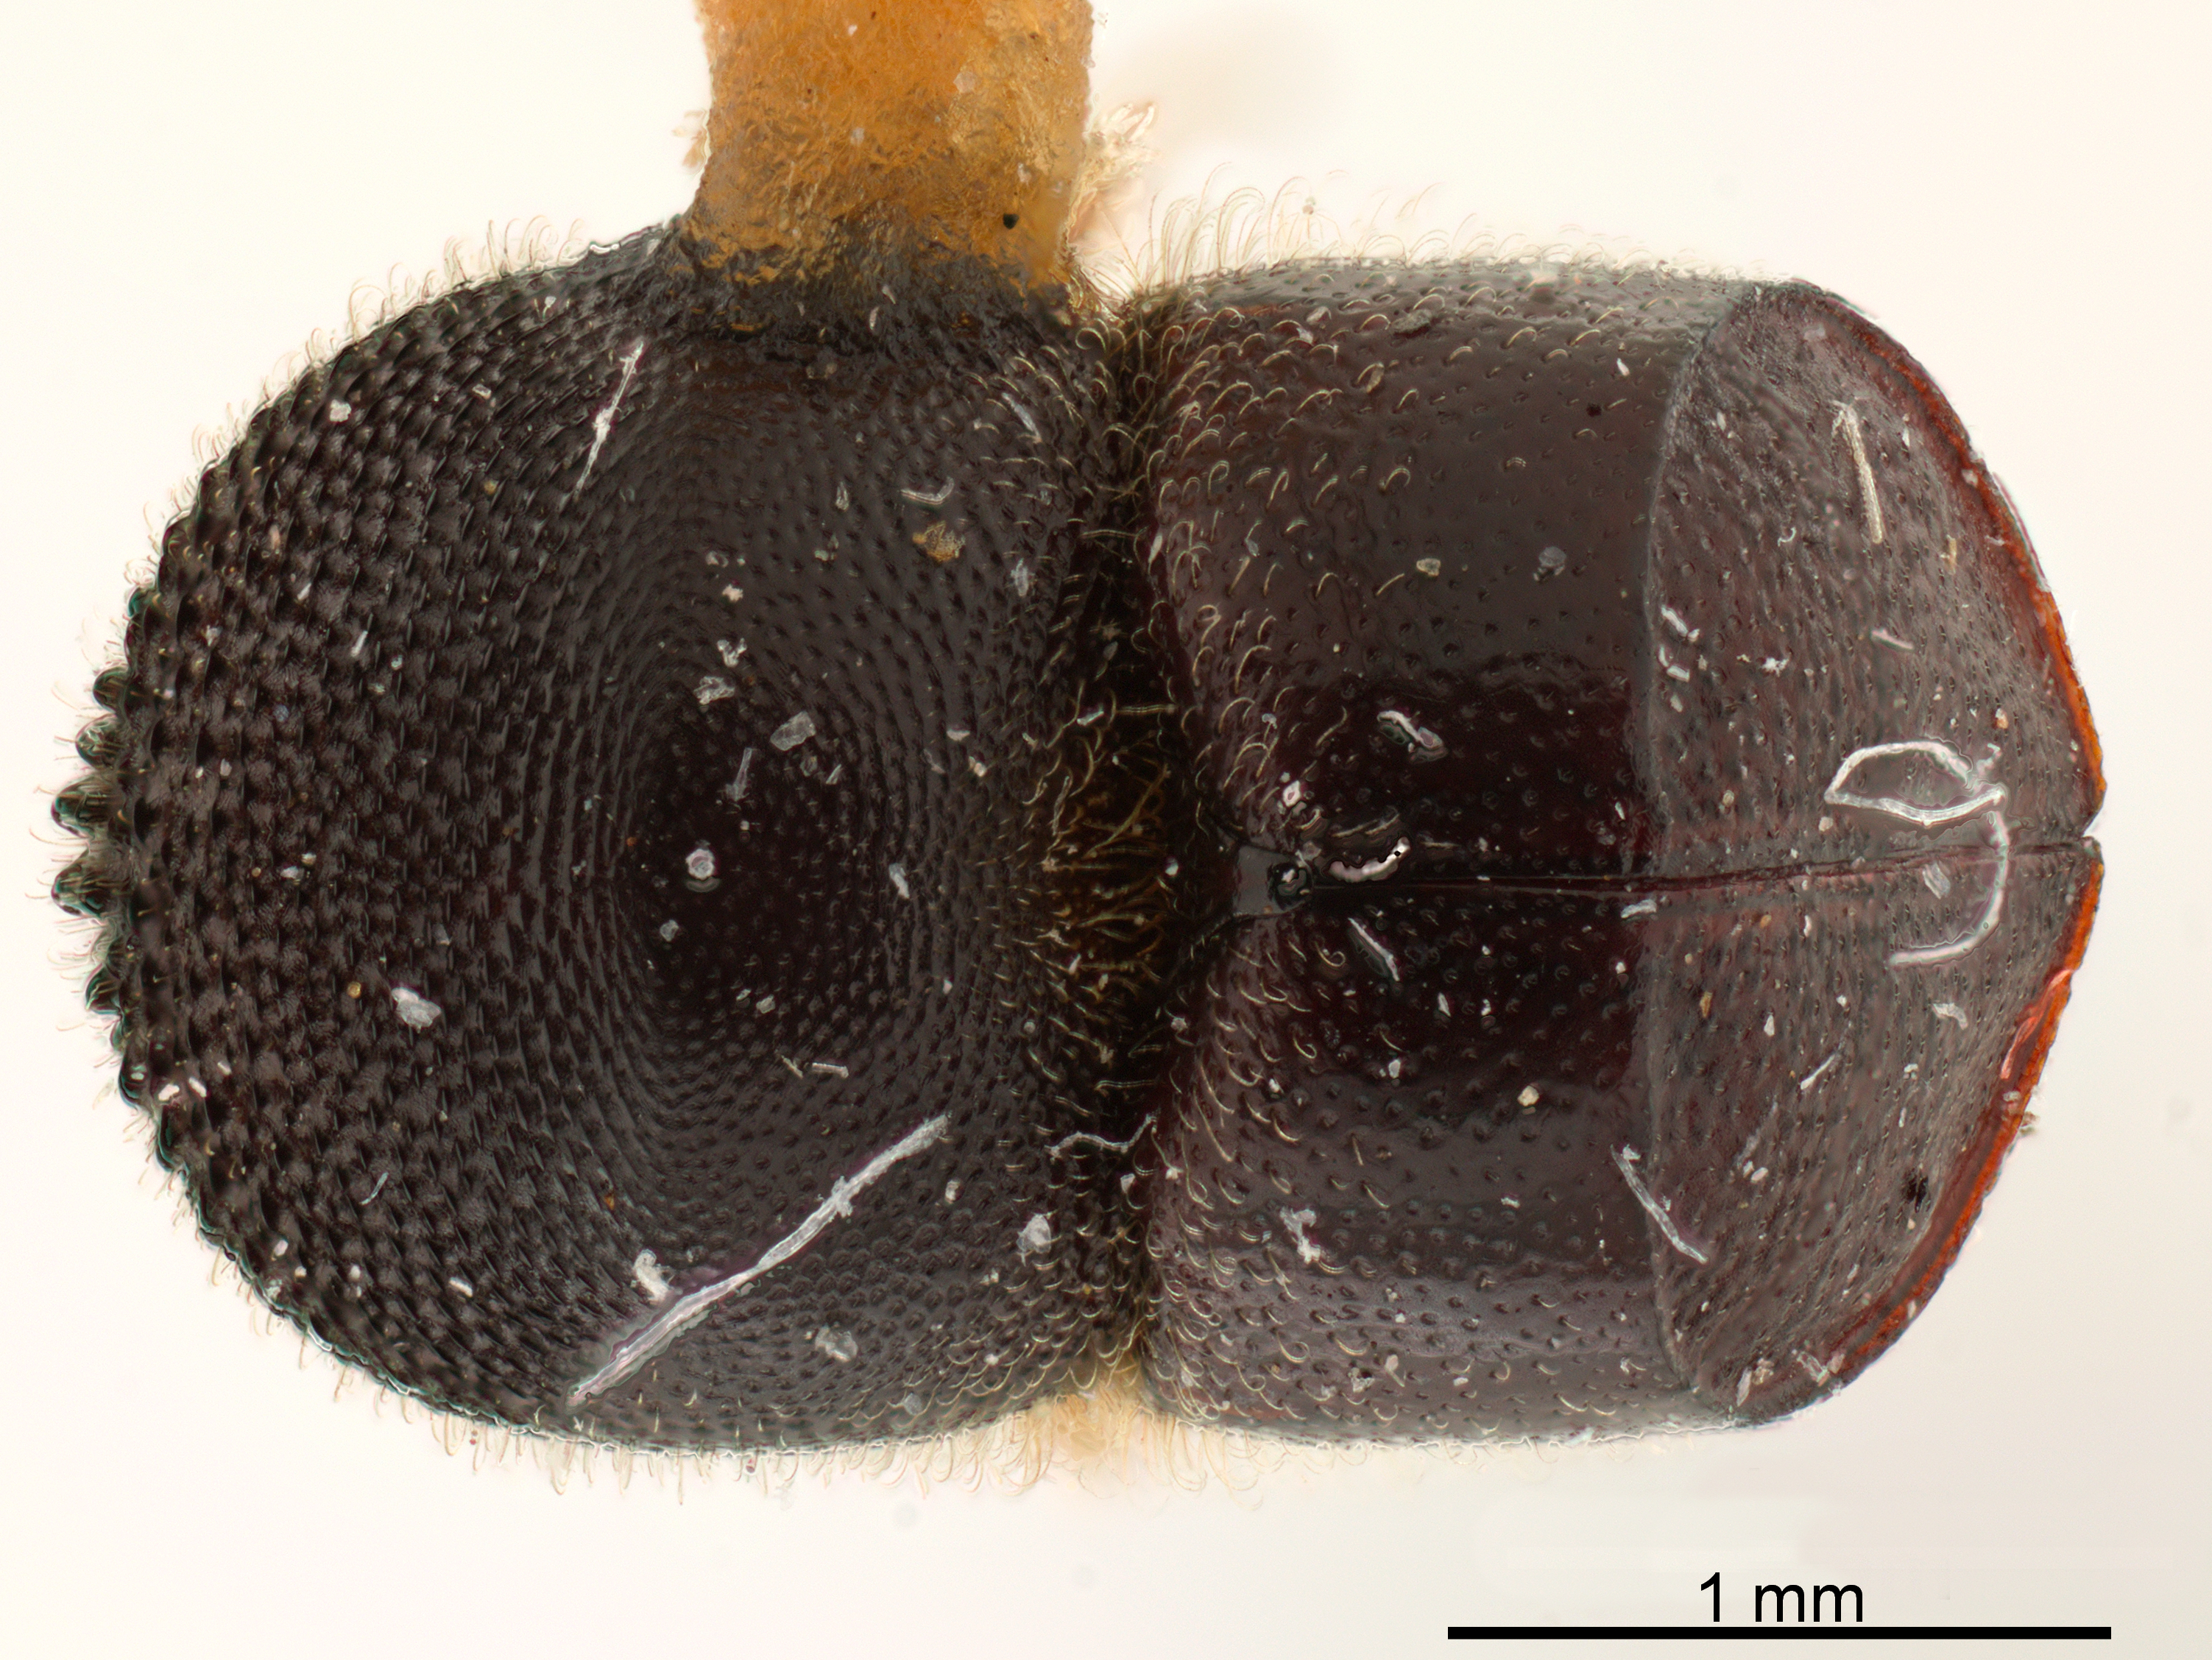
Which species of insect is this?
Cnestus laticeps
